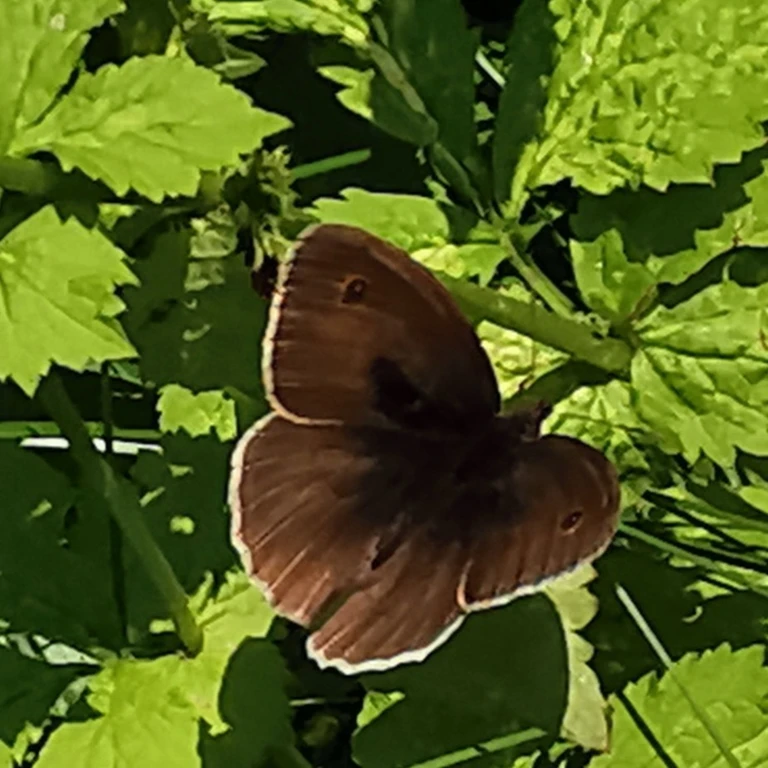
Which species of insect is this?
Maniola jurtina
